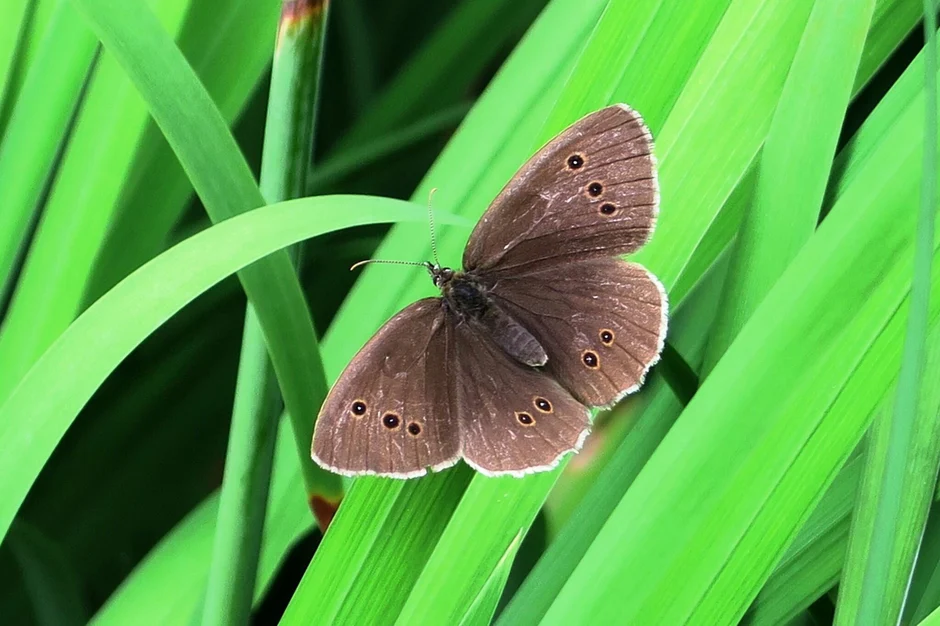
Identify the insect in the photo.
Aphantopus hyperantus
